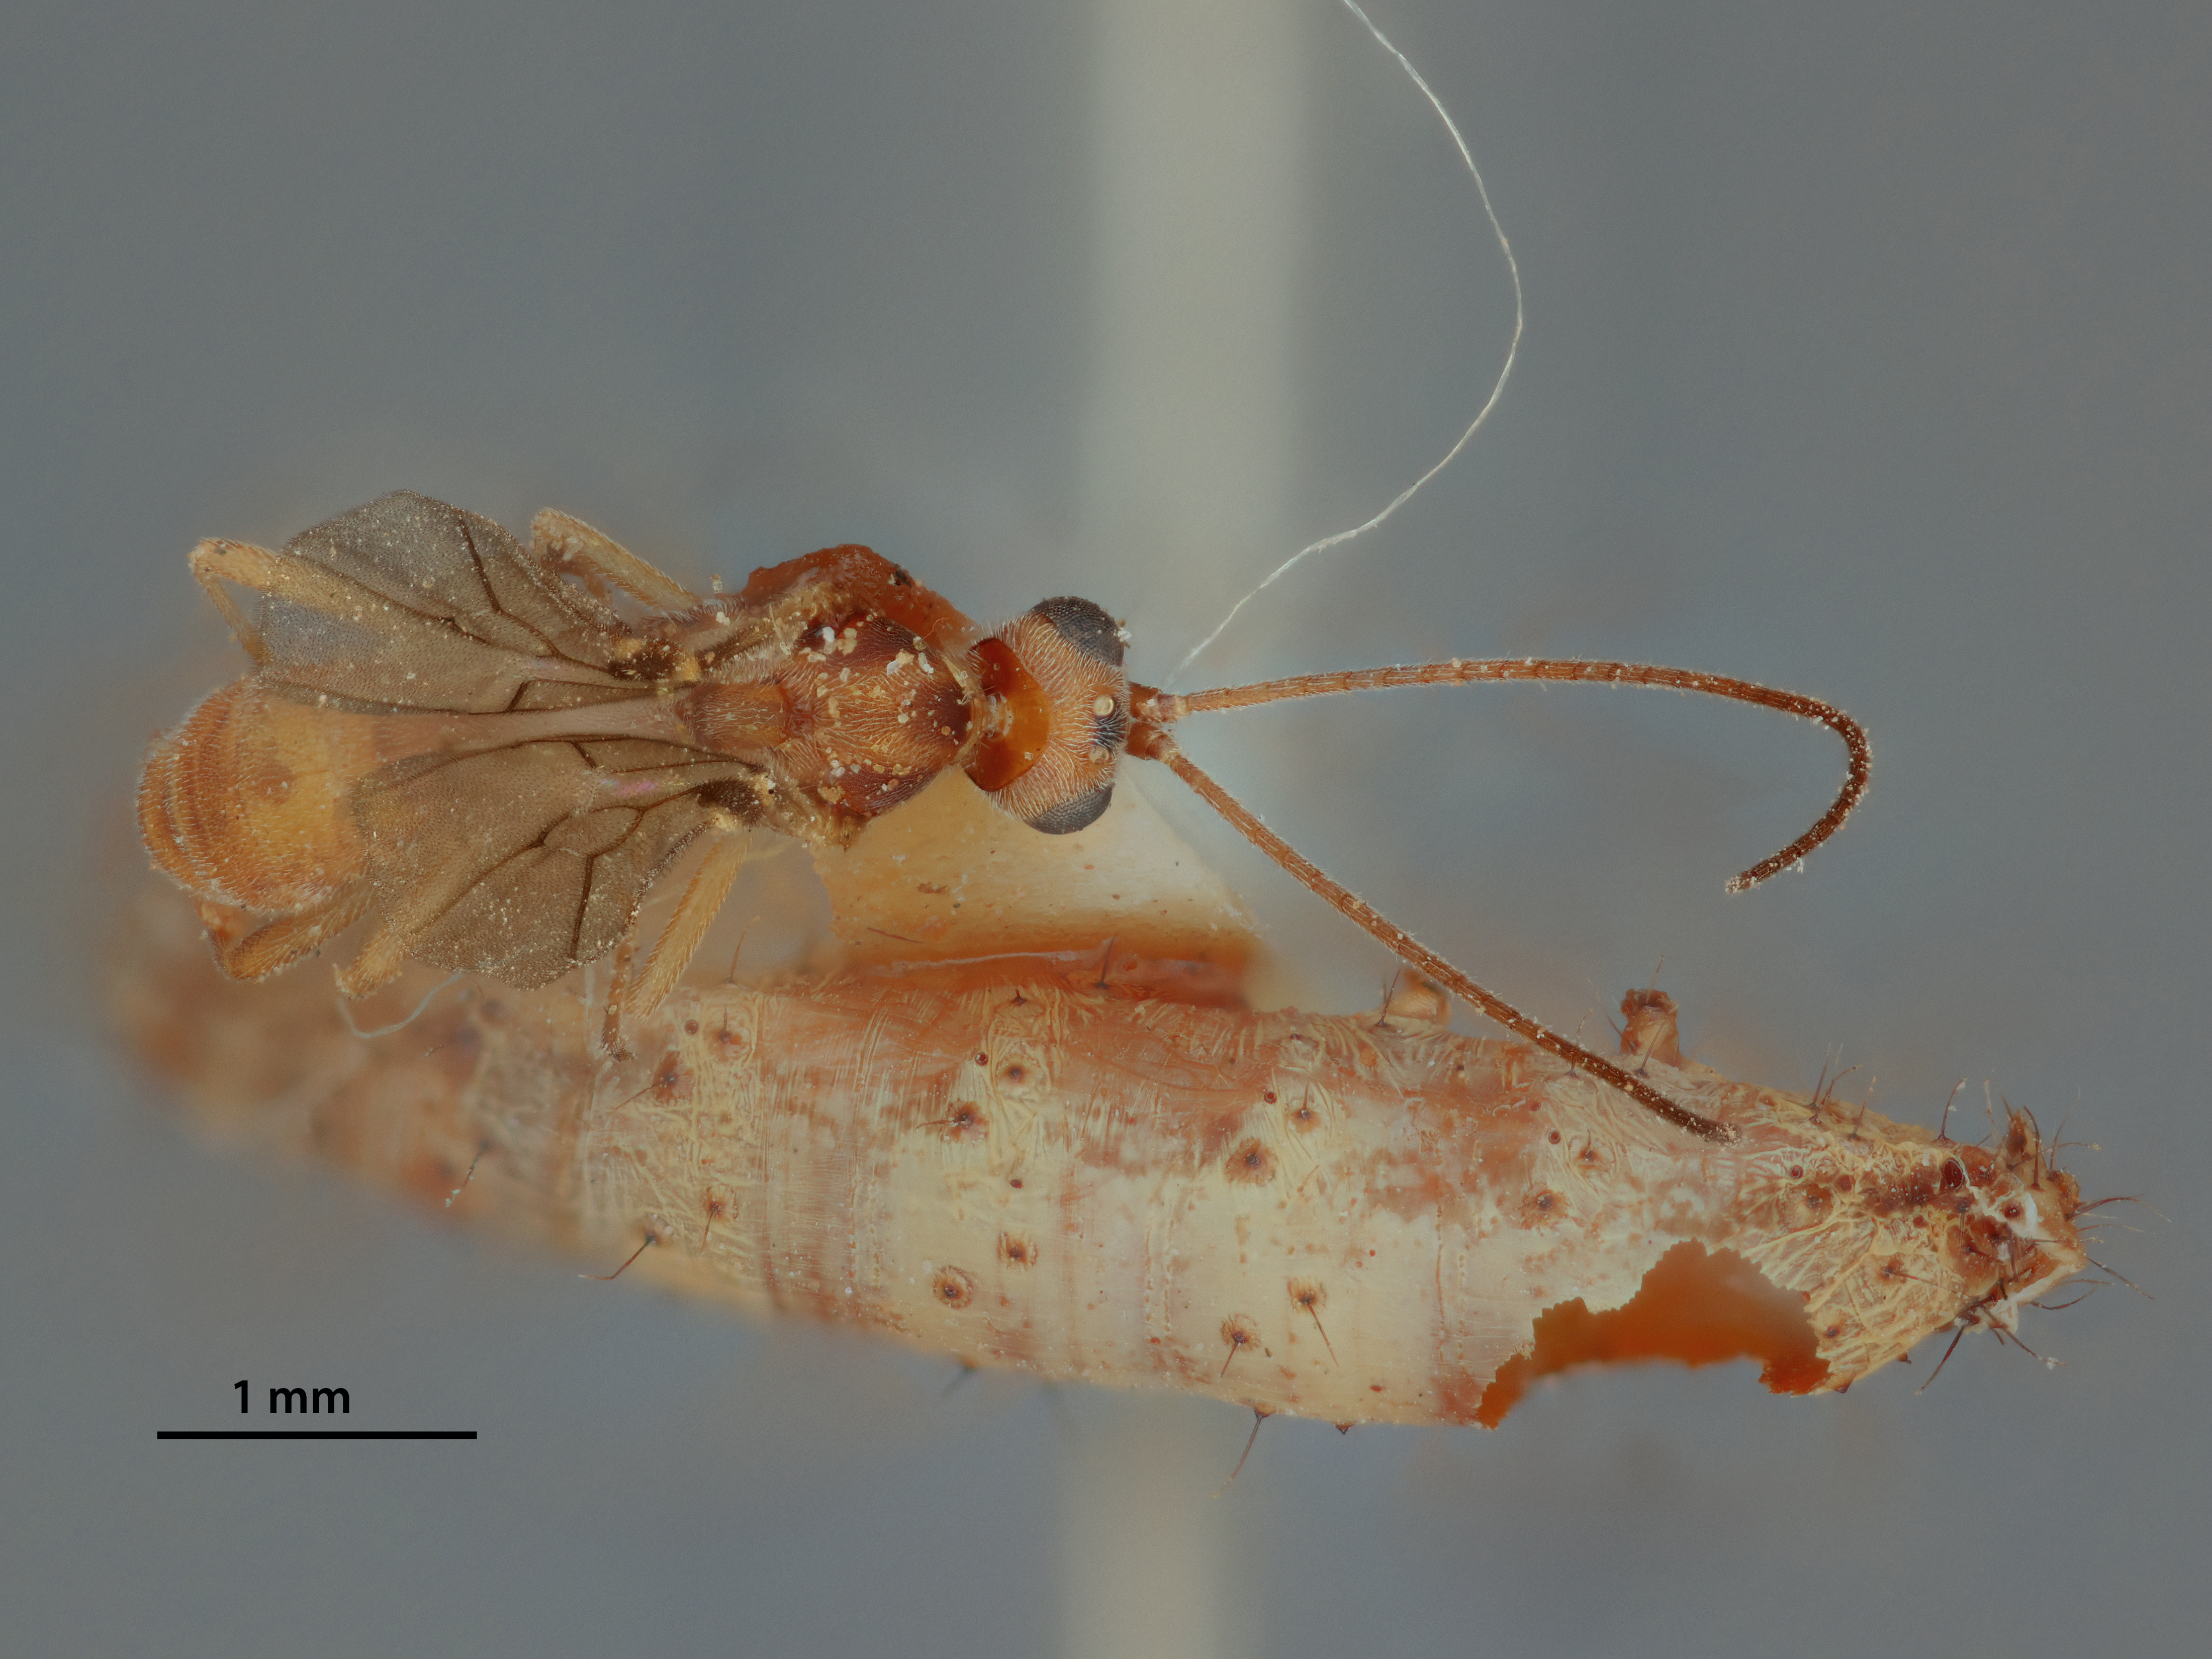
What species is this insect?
Rogas perplexus
